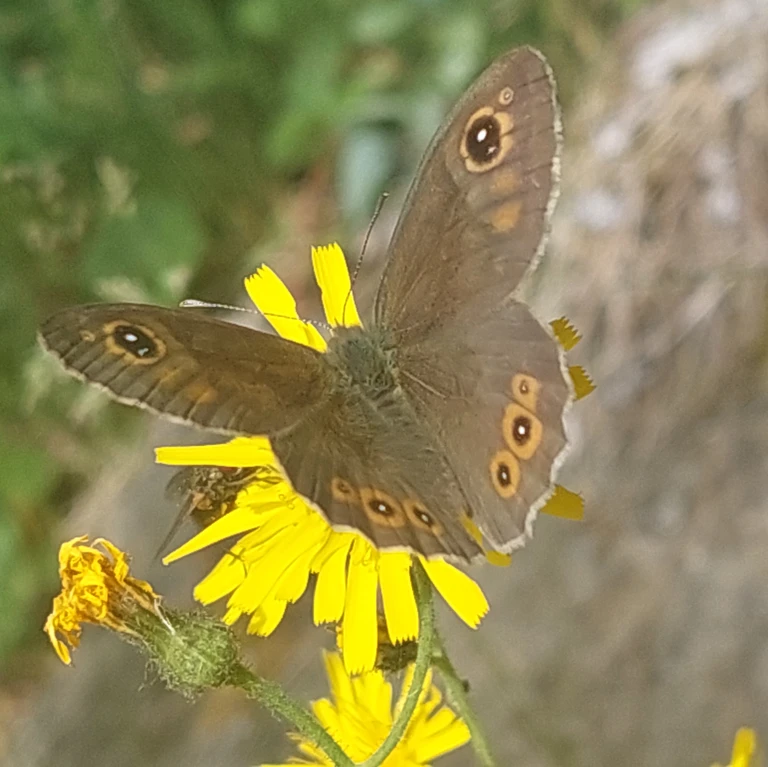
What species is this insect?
Lasiommata maera (also Pararge maera)
